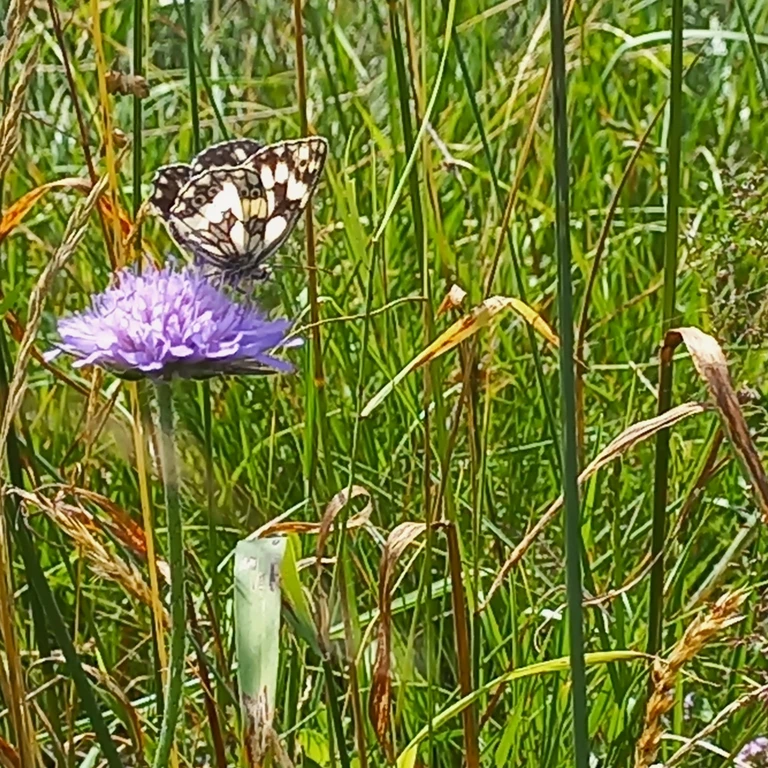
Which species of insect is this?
Melanargia galathea
